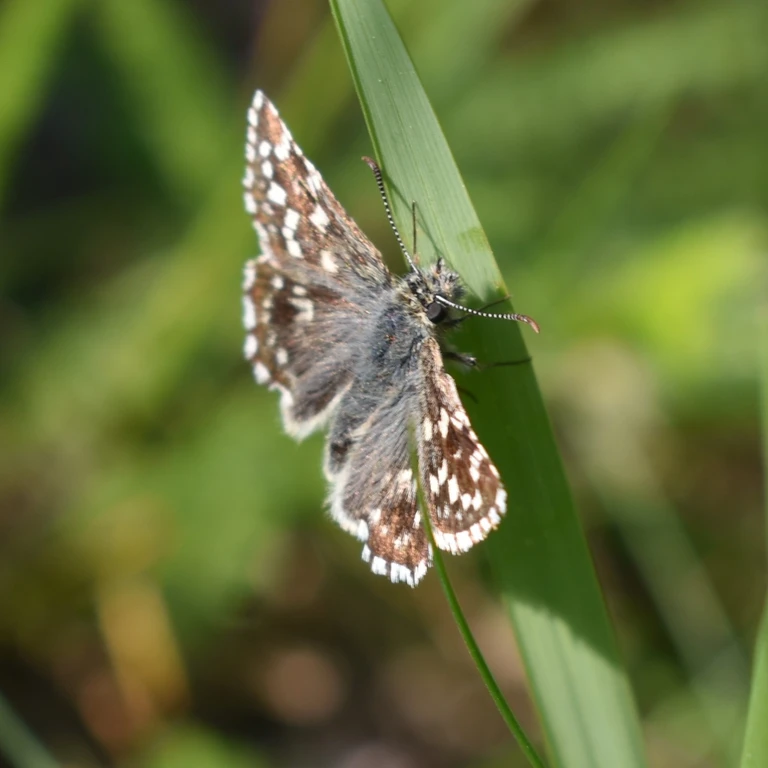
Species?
Pyrgus malvae
